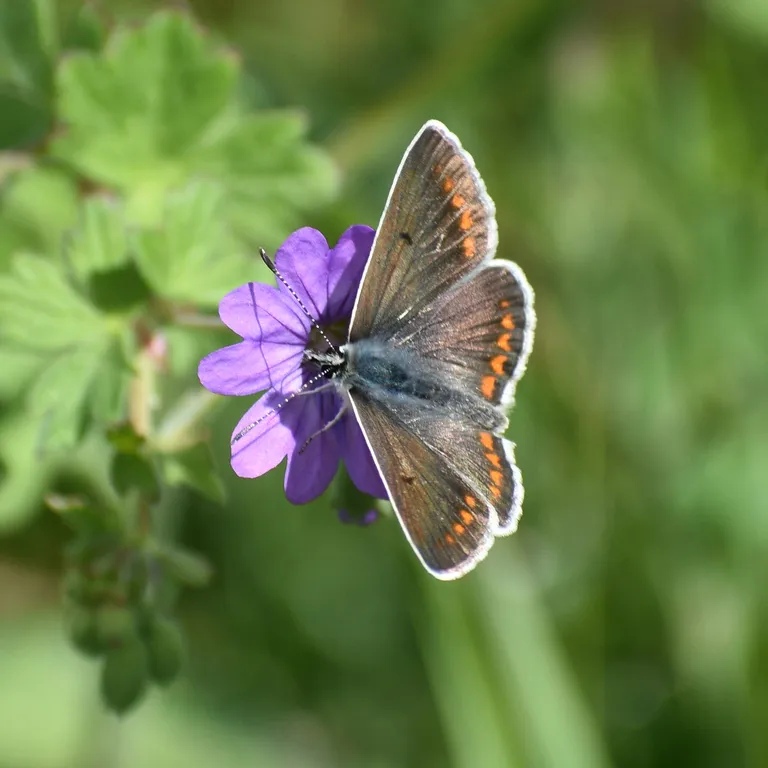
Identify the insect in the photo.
Aricia agestis/artaxerxes
